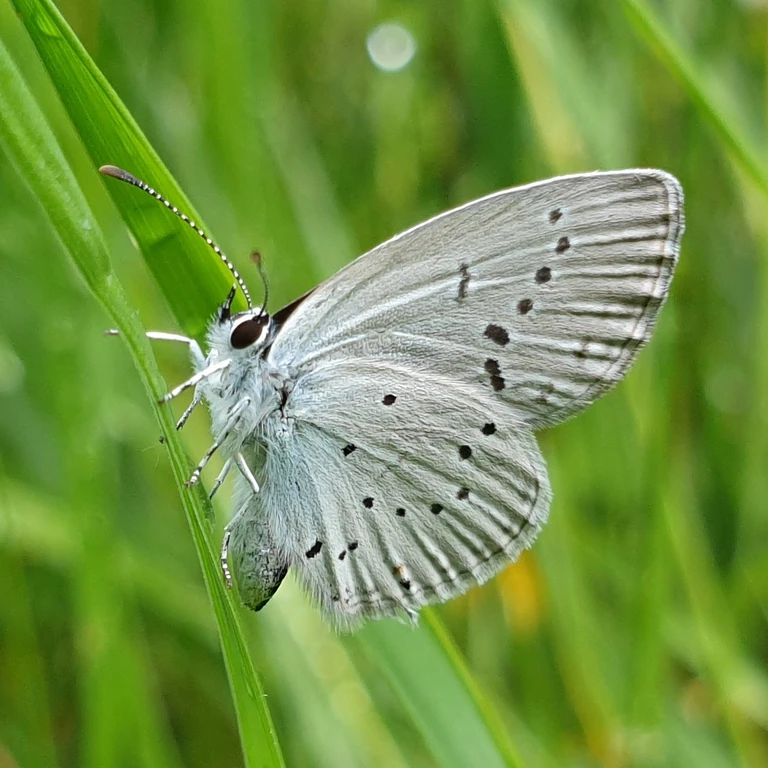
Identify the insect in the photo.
Cupido decolorata (also Elkalyce decolorata)
